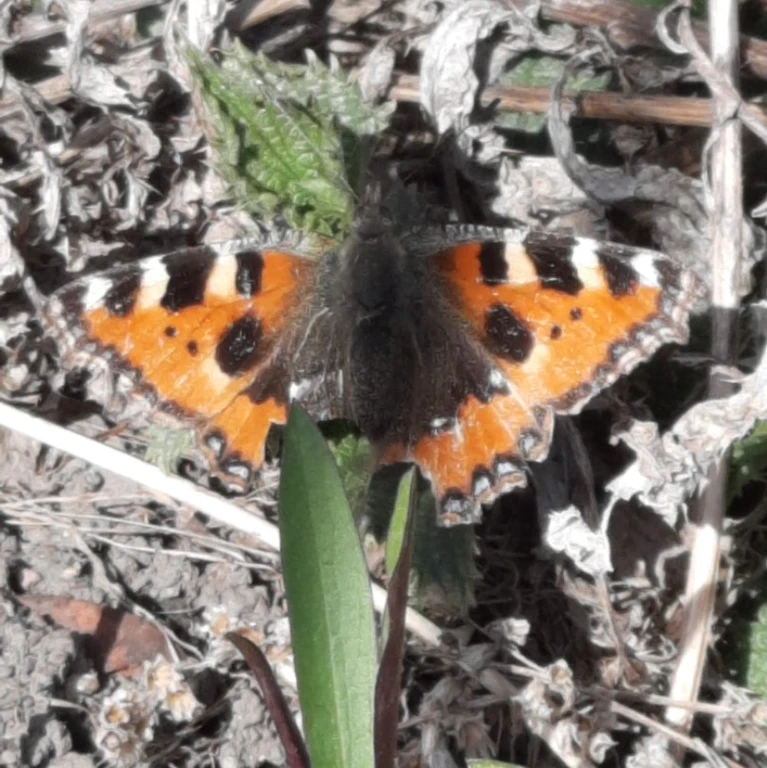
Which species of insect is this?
Aglais urticae
